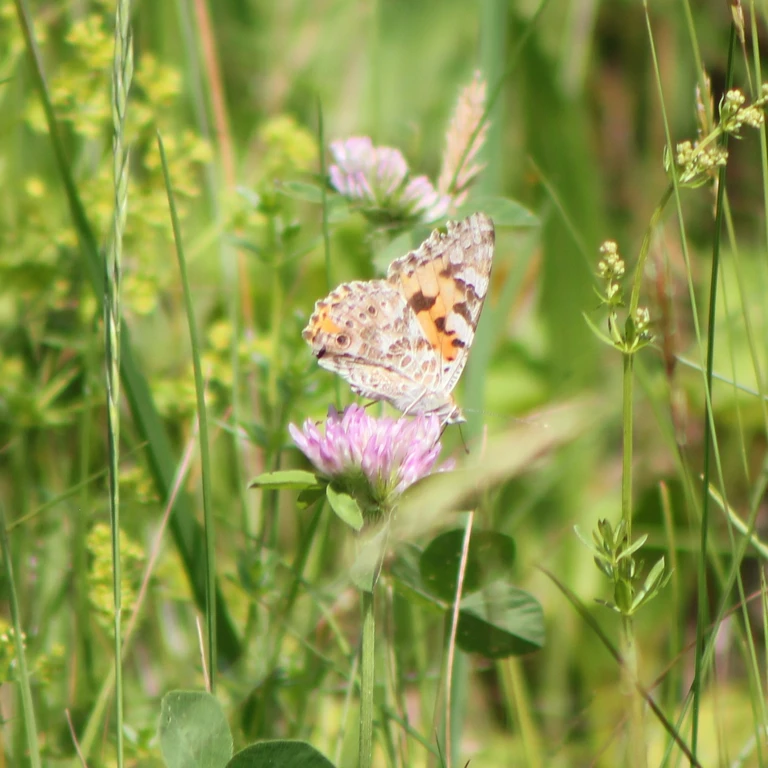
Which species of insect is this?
Vanessa cardui
